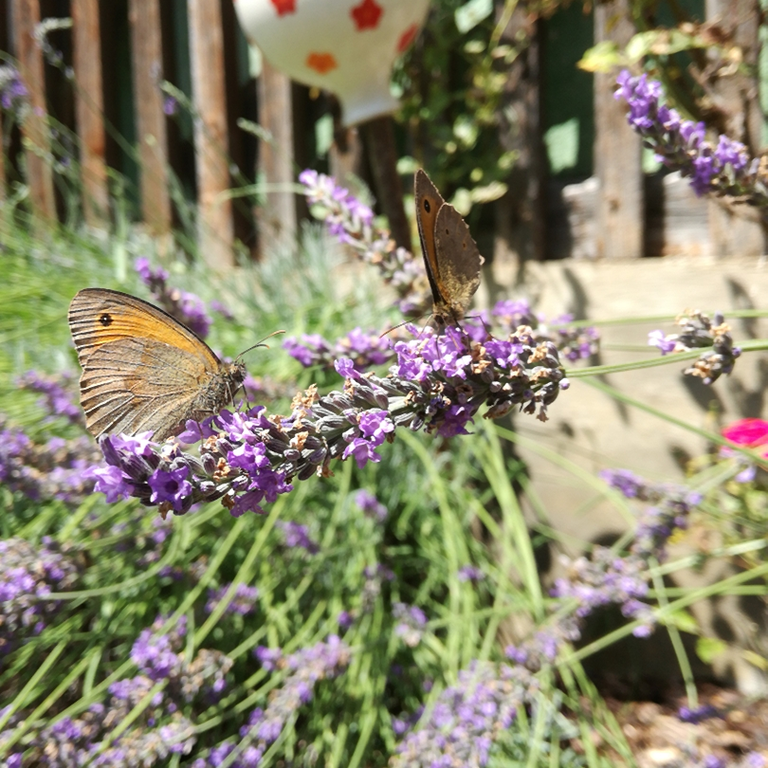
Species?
Maniola jurtina
